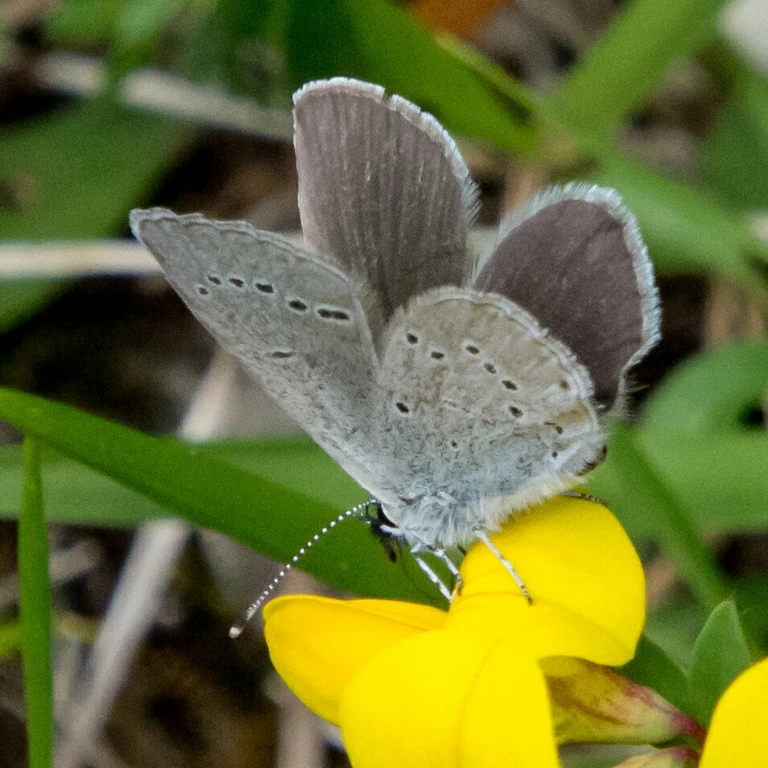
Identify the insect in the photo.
Cupido minimus
